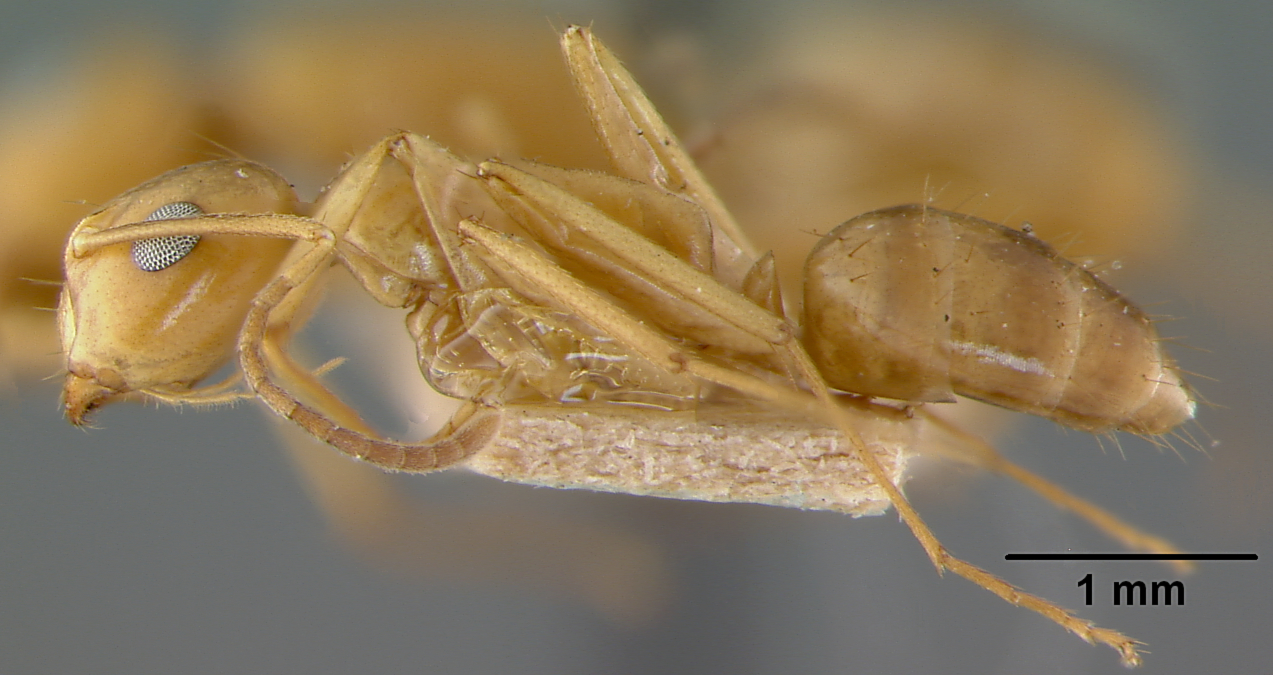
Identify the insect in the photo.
Camponotus janus
